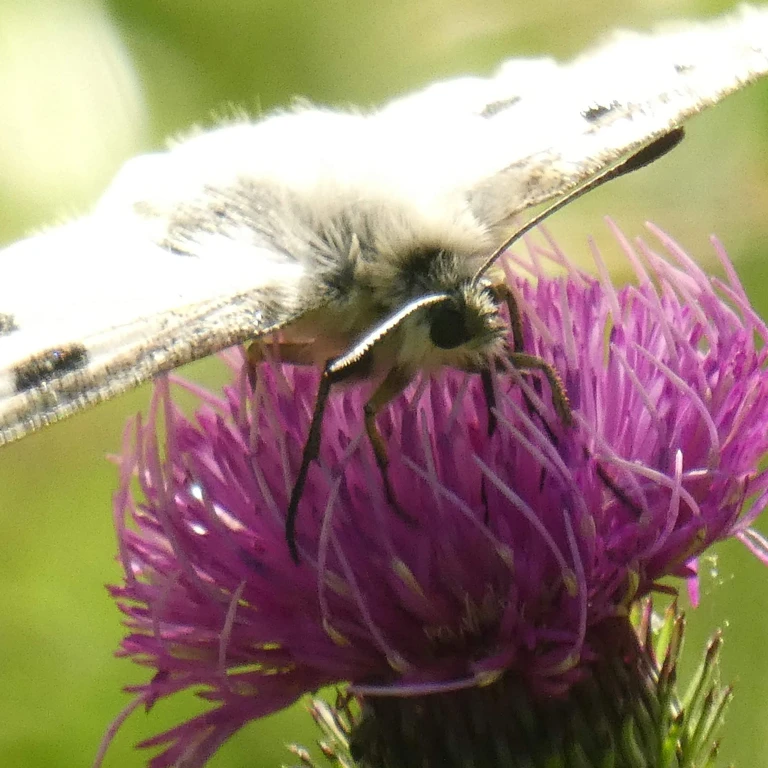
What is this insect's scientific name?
Parnassius apollo
